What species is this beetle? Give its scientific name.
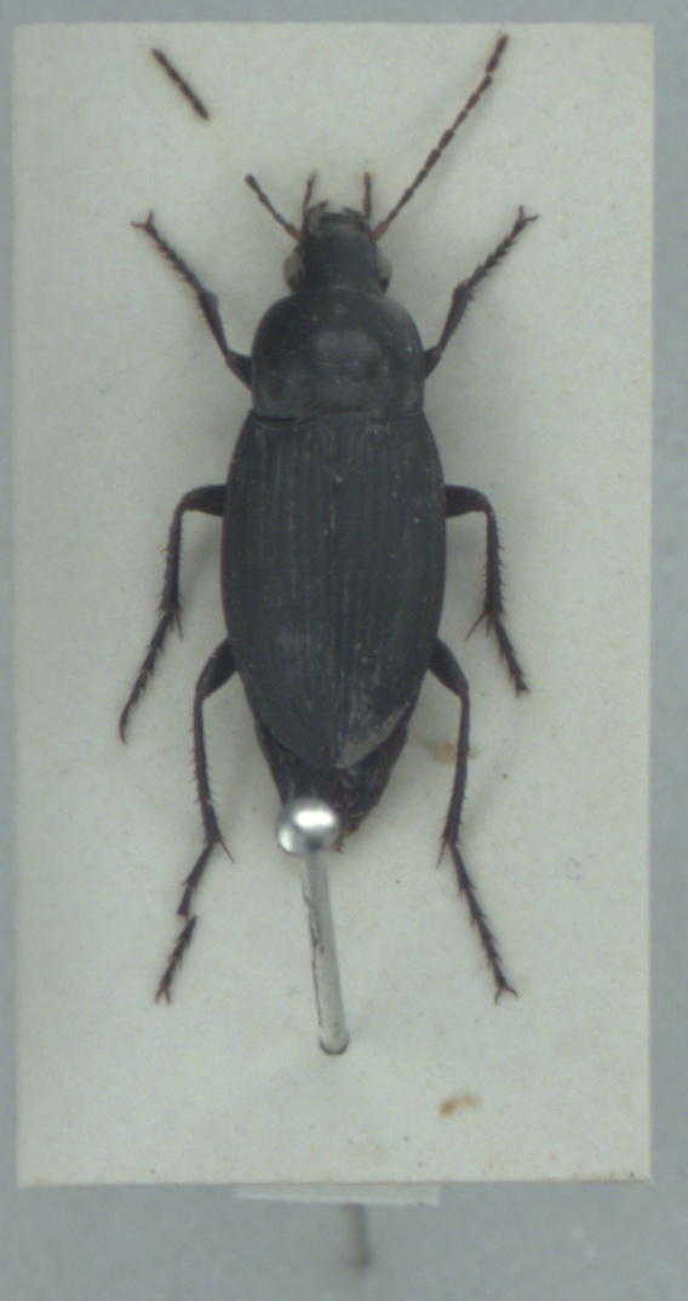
Calathus fuscipes
